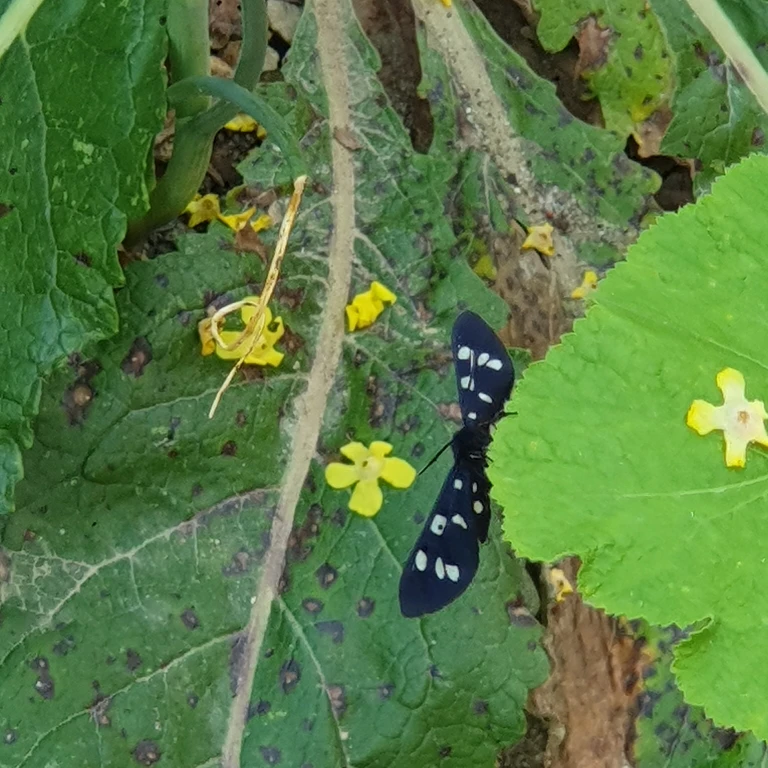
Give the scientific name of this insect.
Amata phegea
